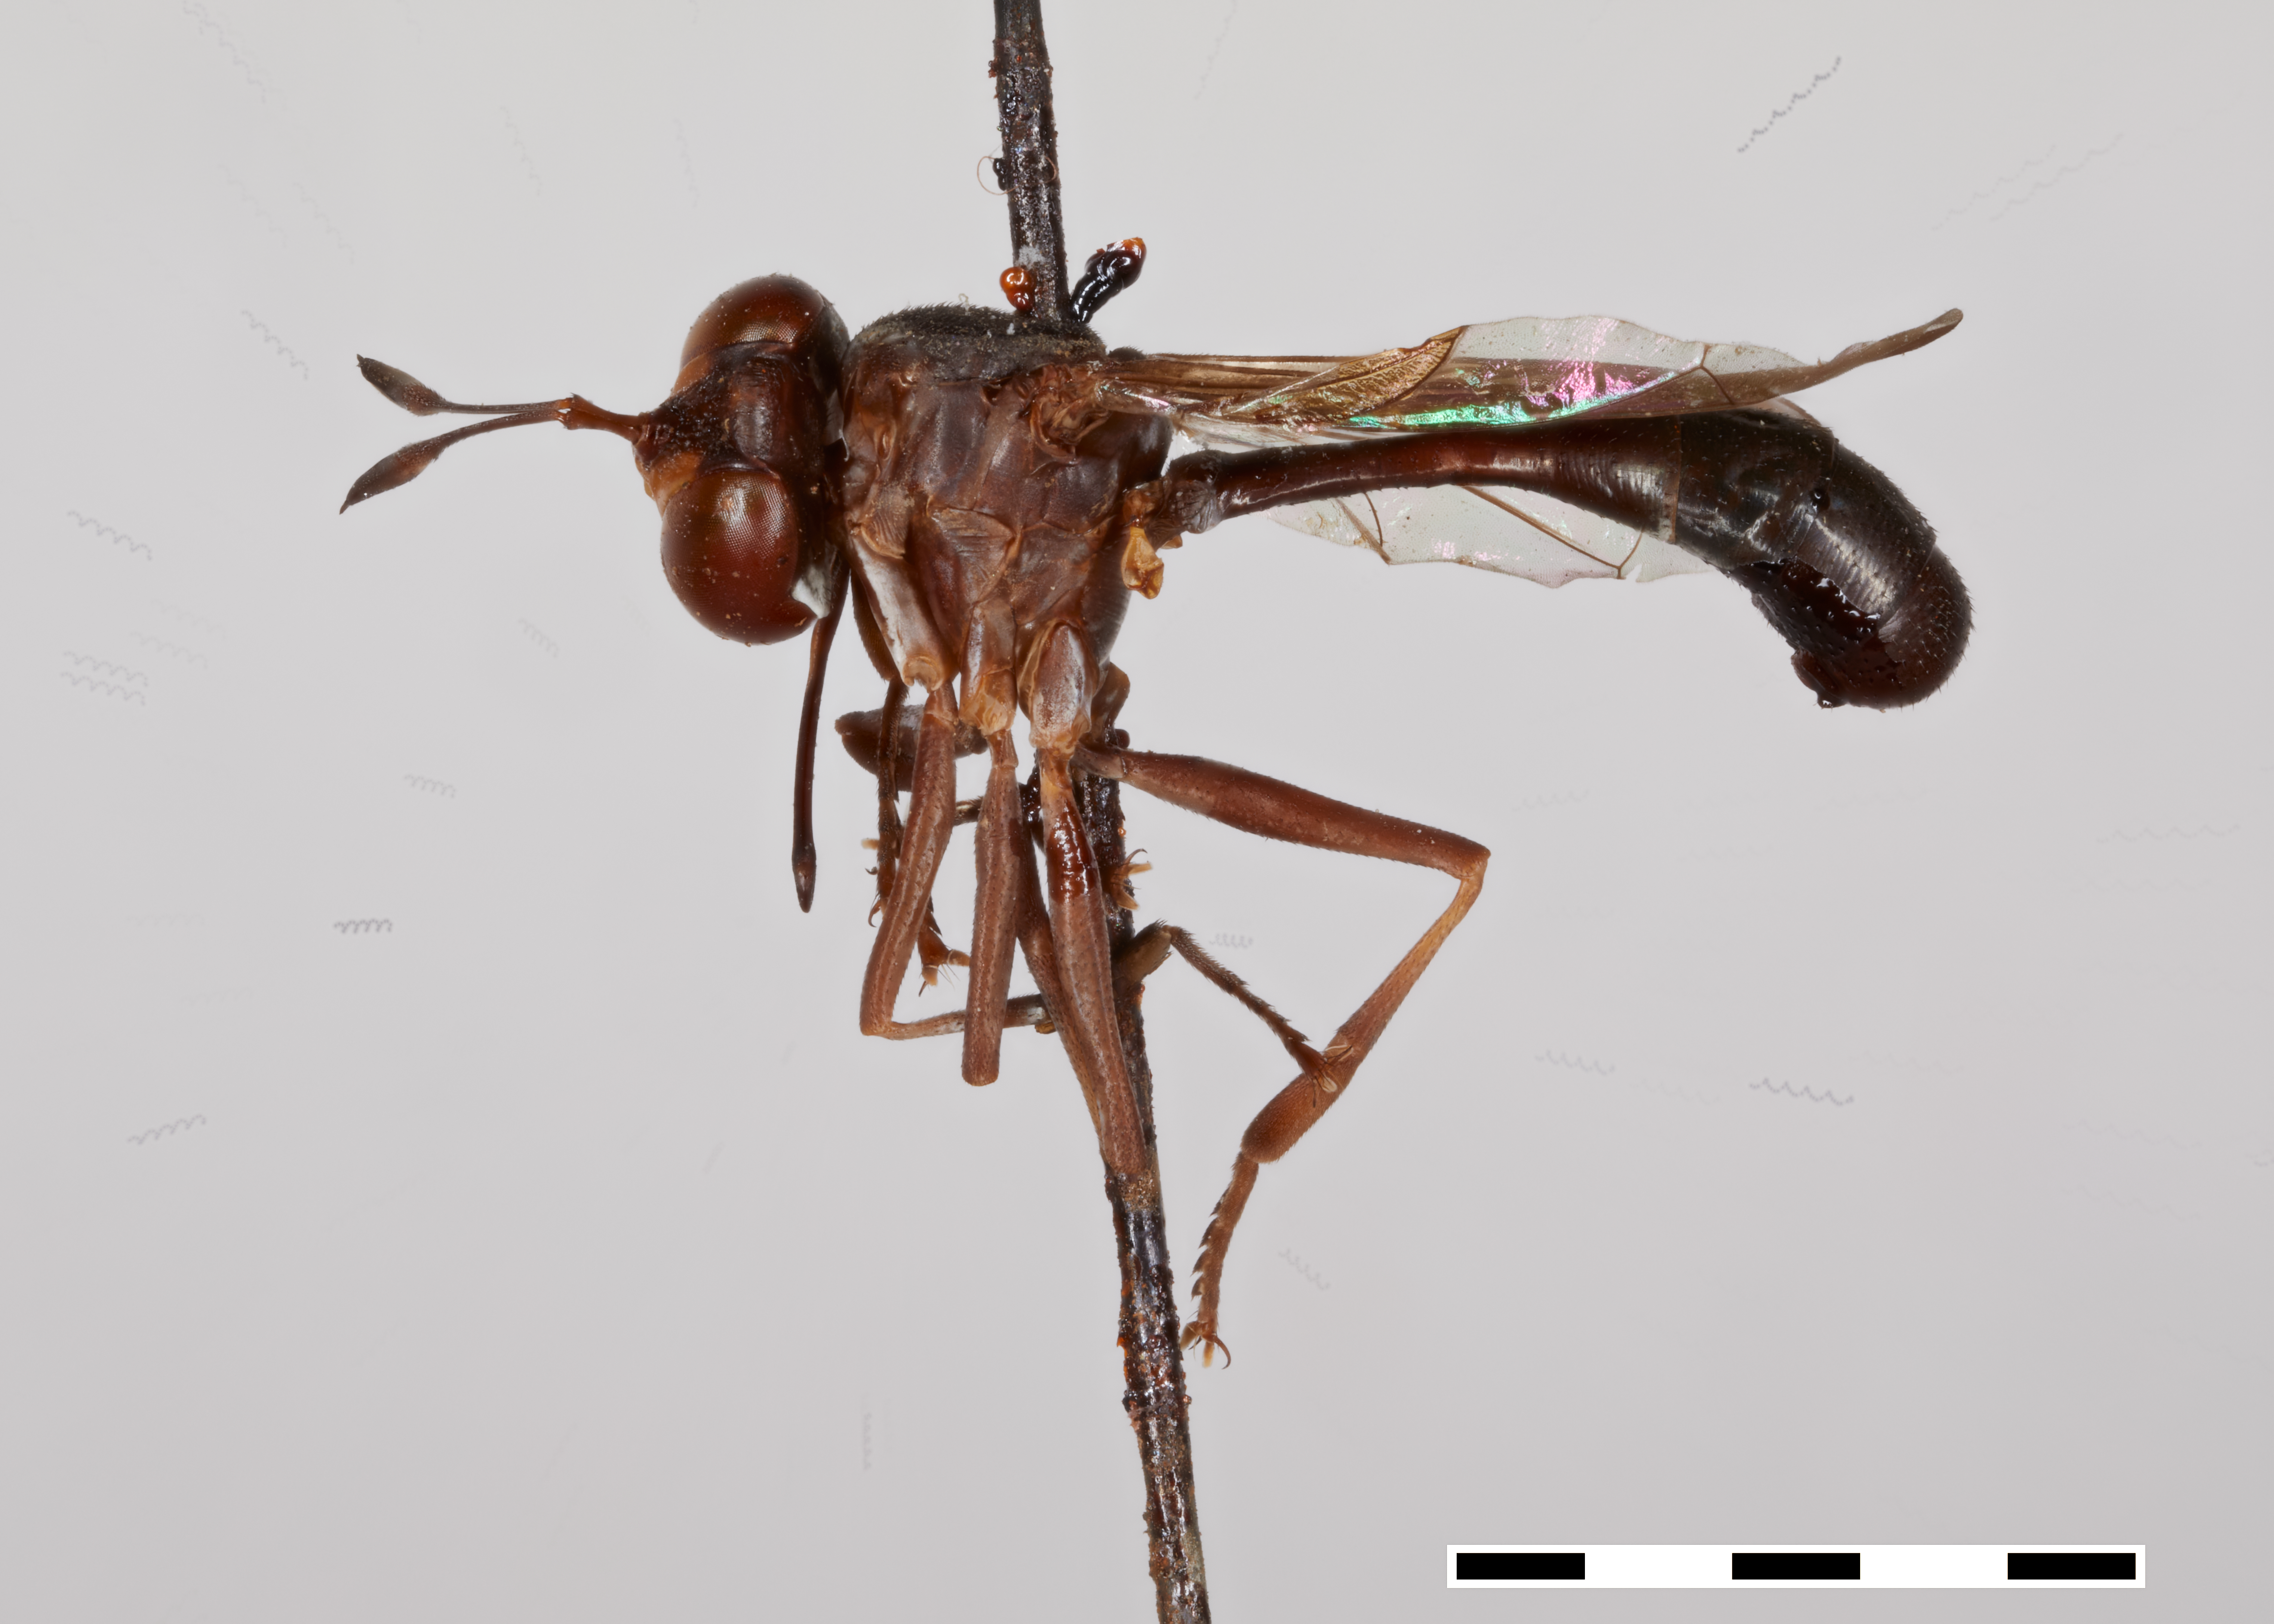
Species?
Conops nitidus
